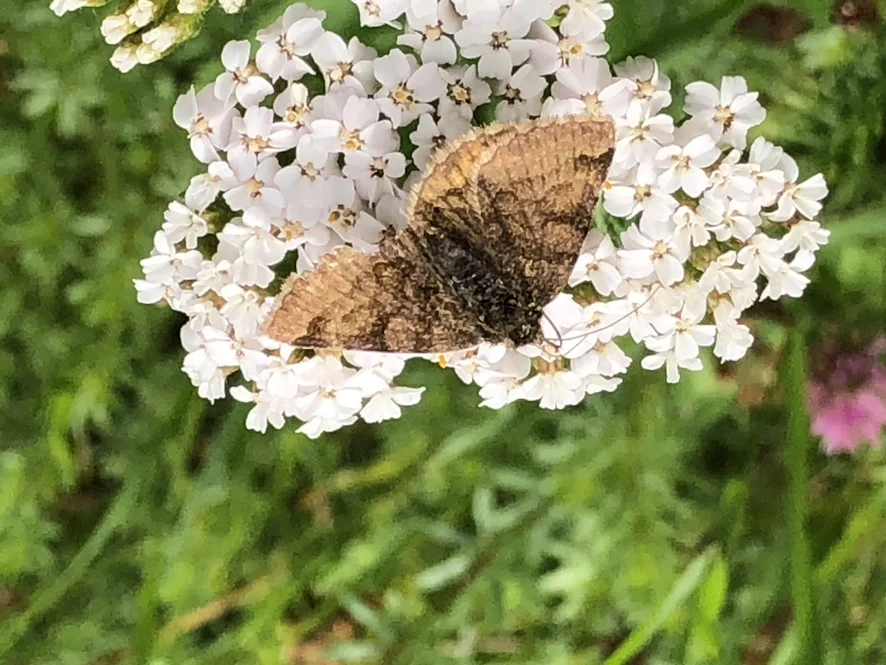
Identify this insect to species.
Euclidia glyphica
